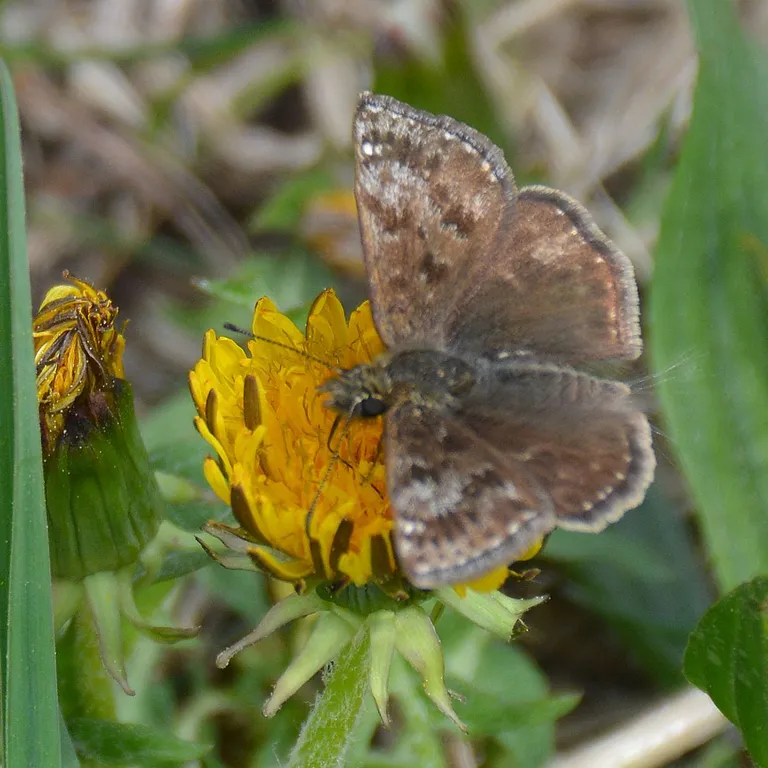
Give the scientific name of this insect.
Erynnis tages
